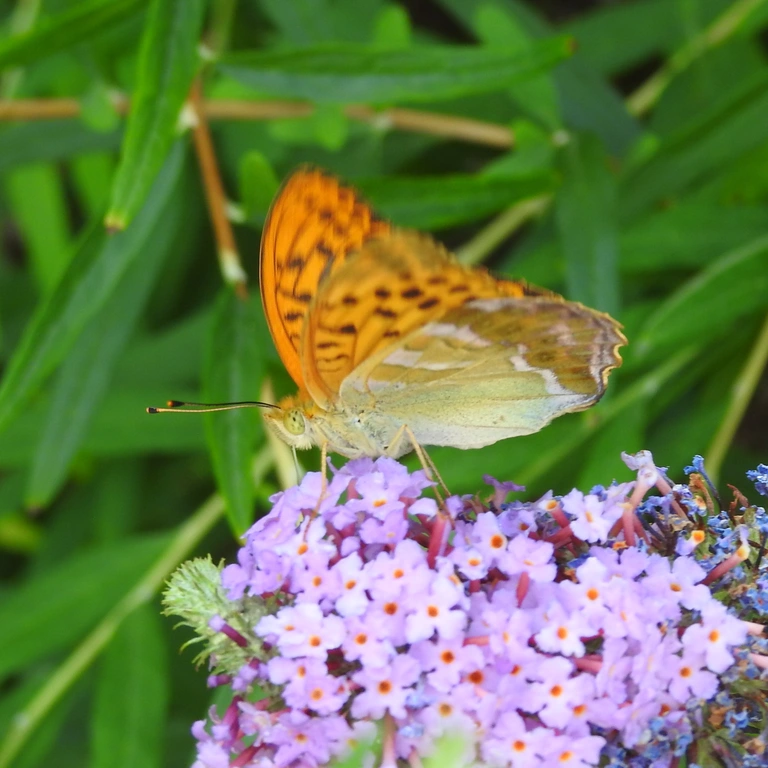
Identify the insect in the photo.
Argynnis paphia
